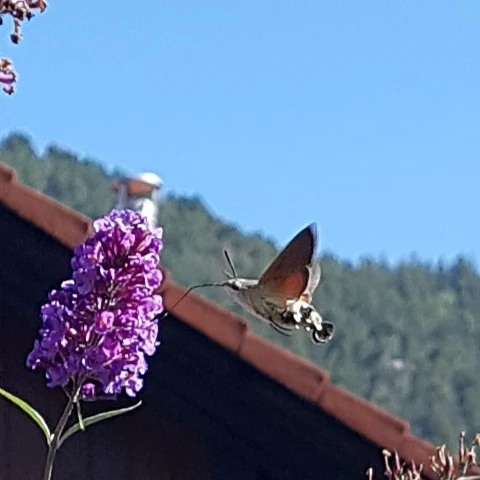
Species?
Macroglossum stellatarum
